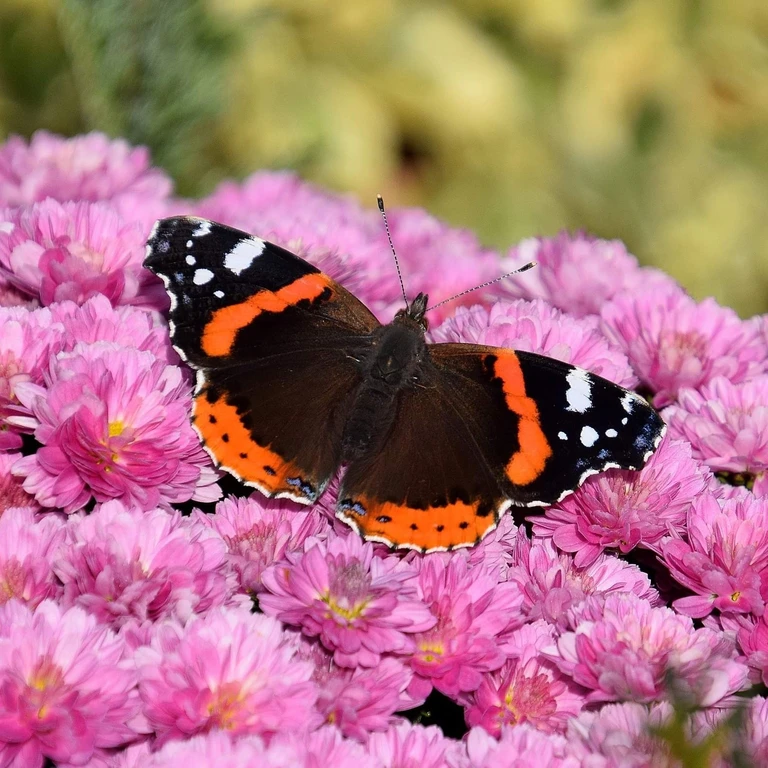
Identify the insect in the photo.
Vanessa atalanta
